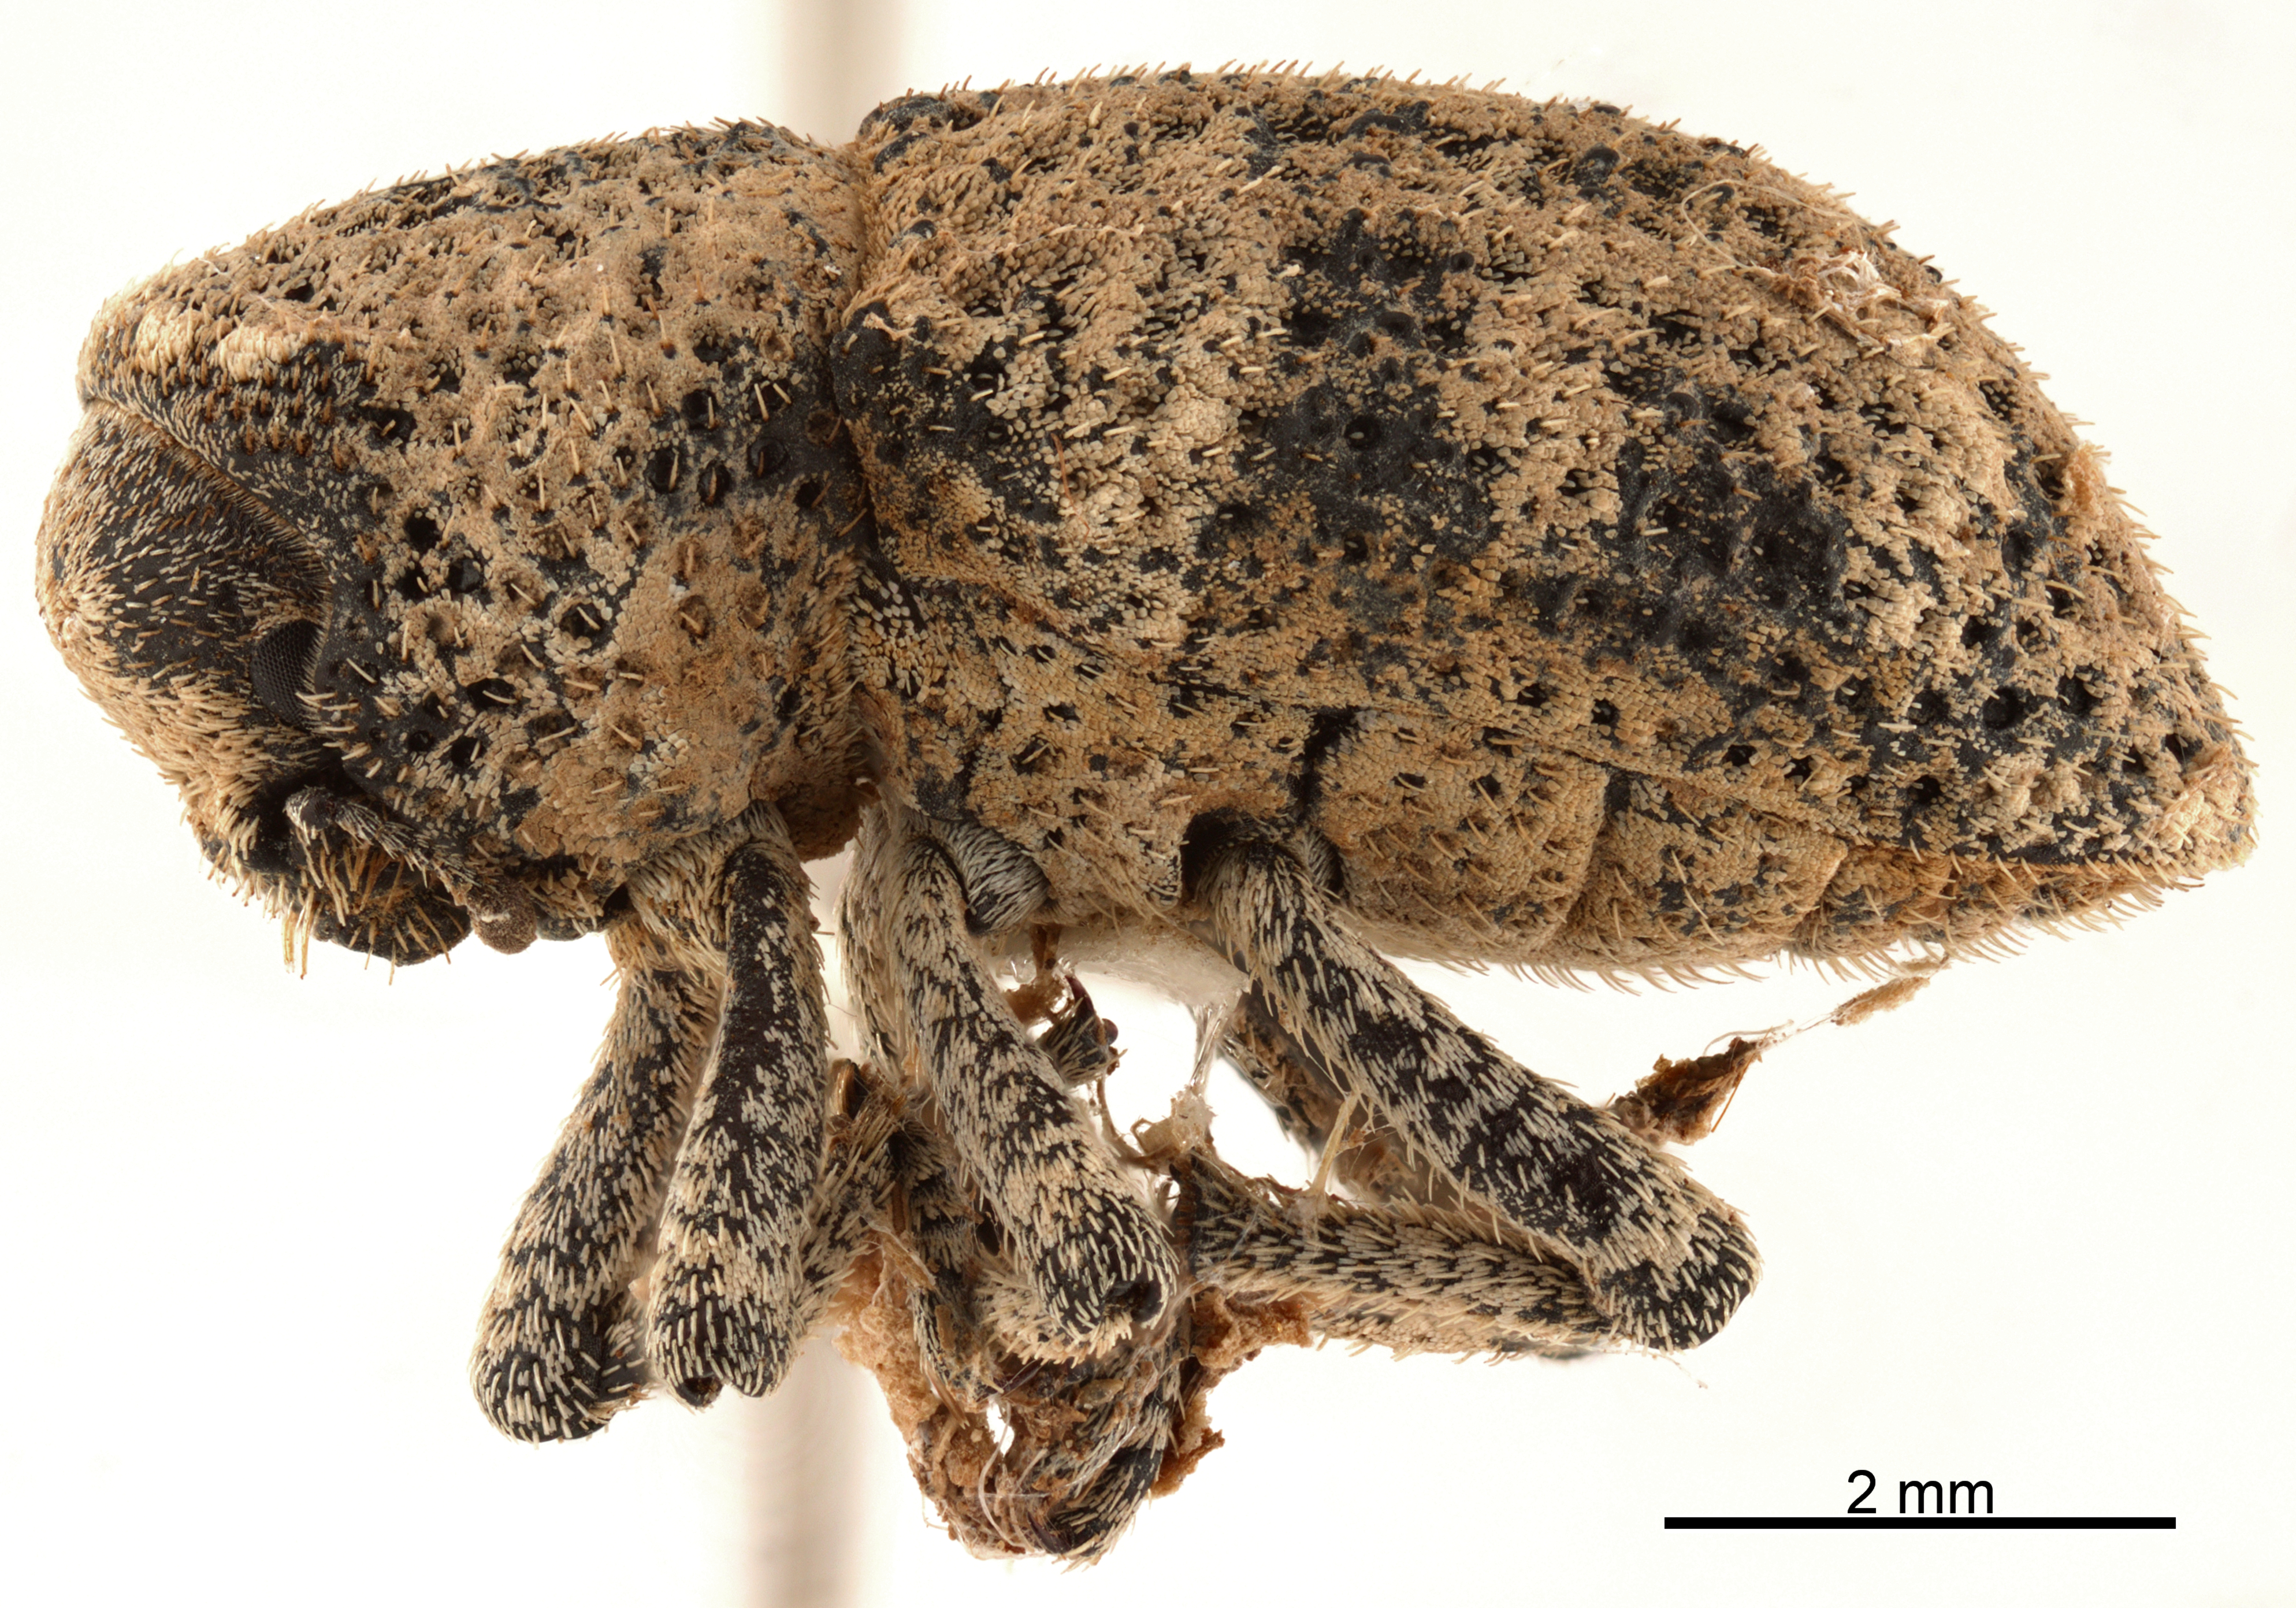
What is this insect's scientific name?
Thecesternus foveolatus
